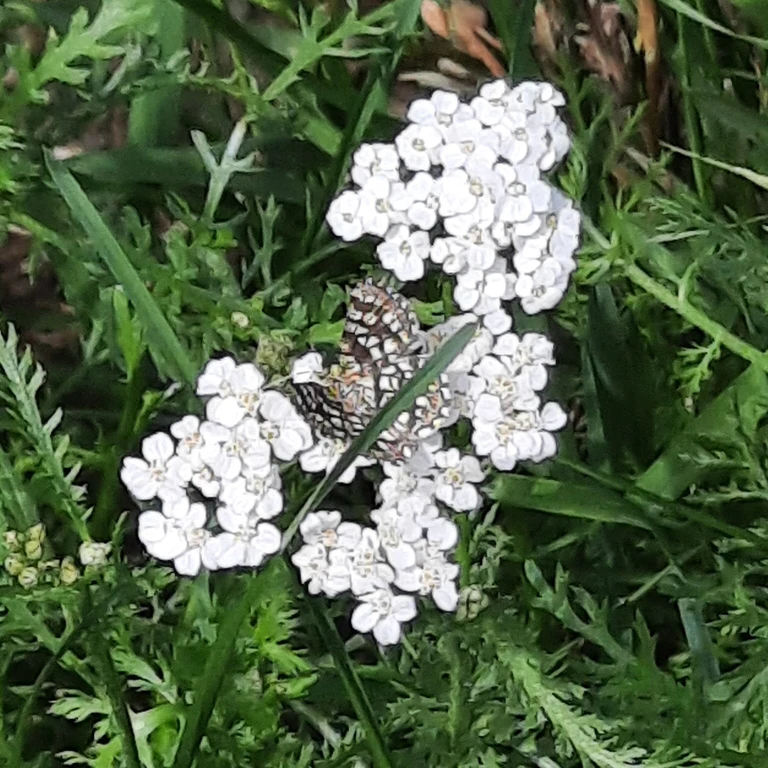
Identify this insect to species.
Chiasmia clathrata
